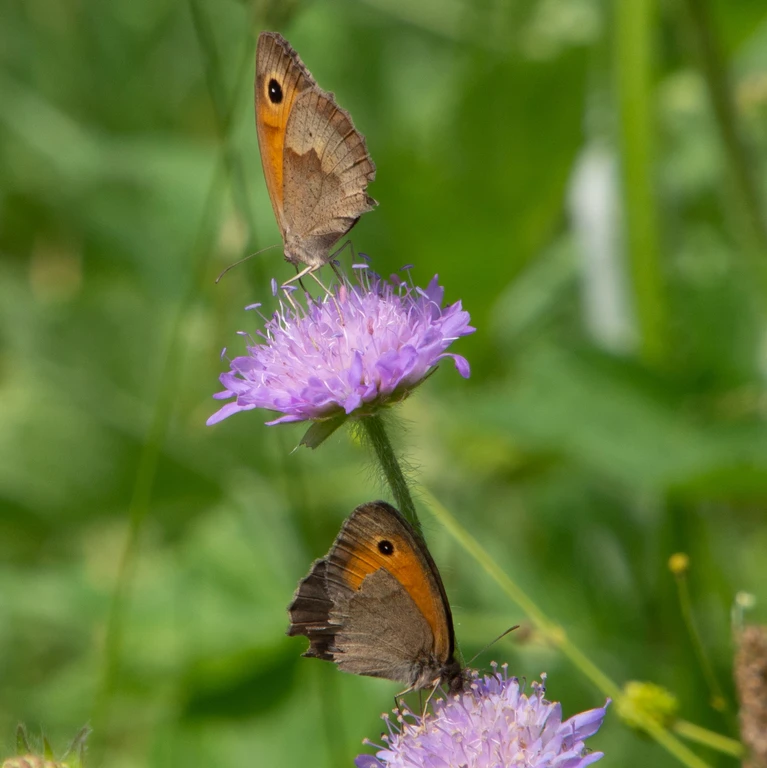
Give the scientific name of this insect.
Maniola jurtina
